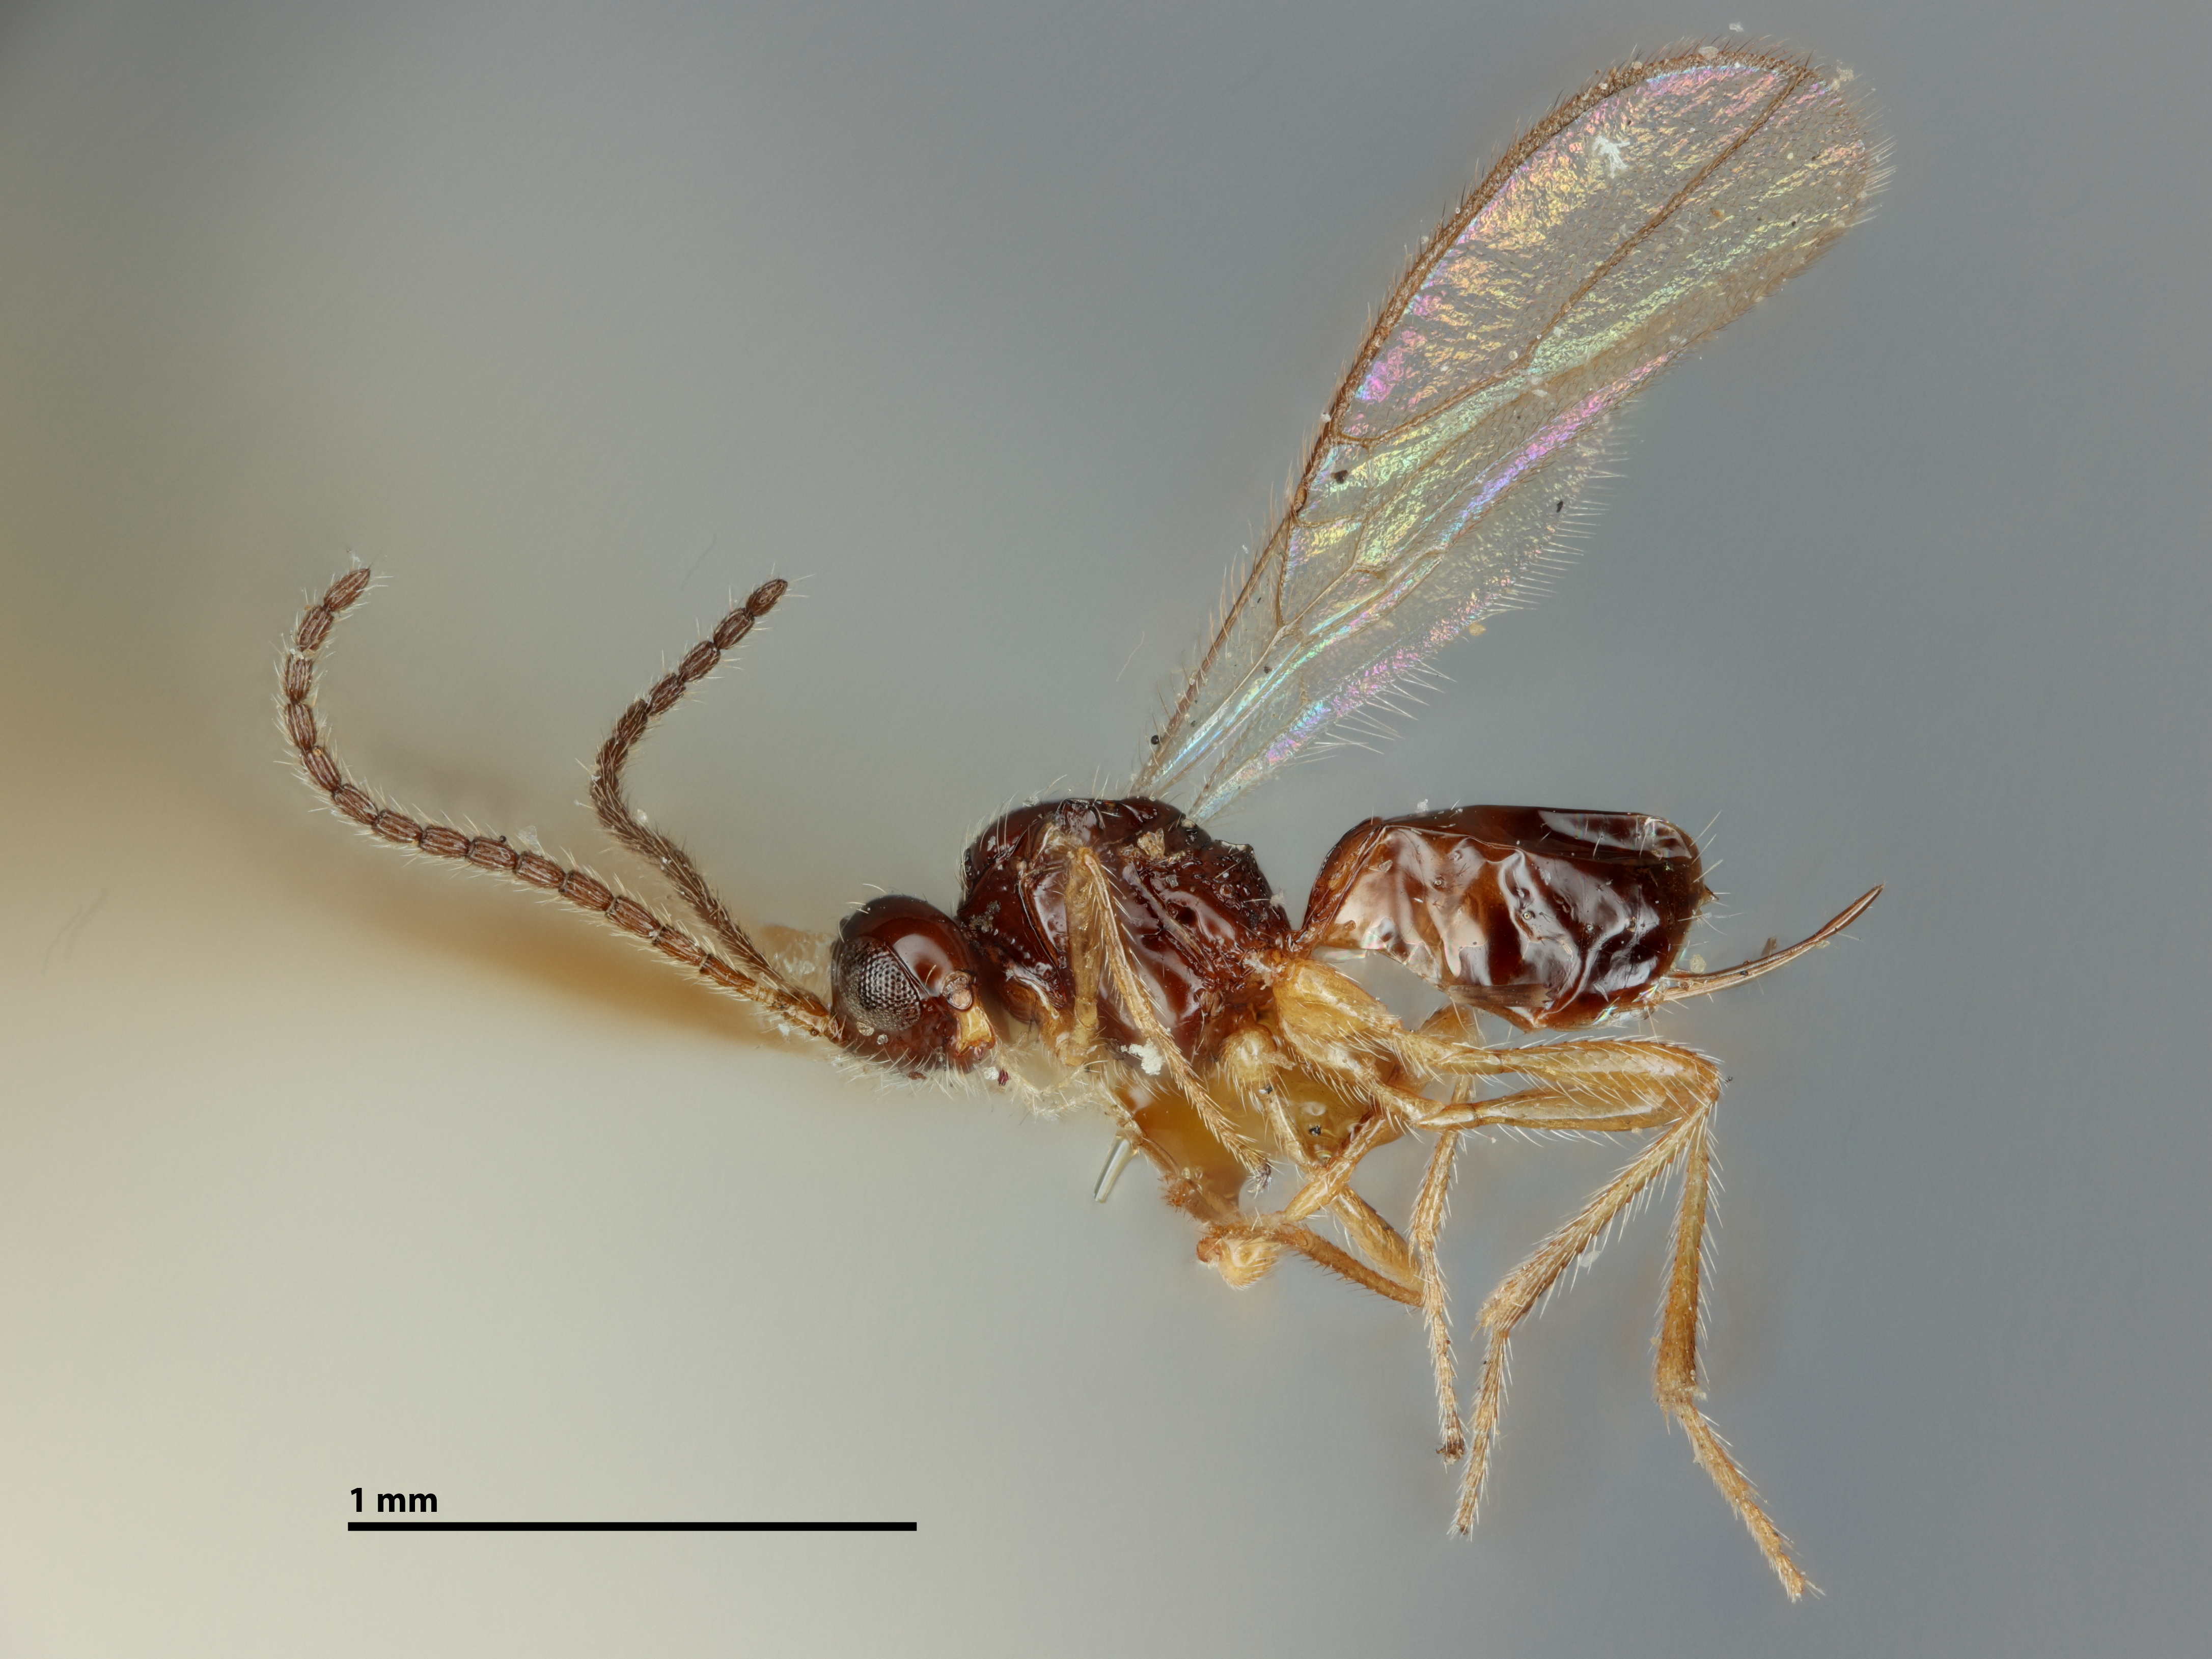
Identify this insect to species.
Aspilota caudatula
